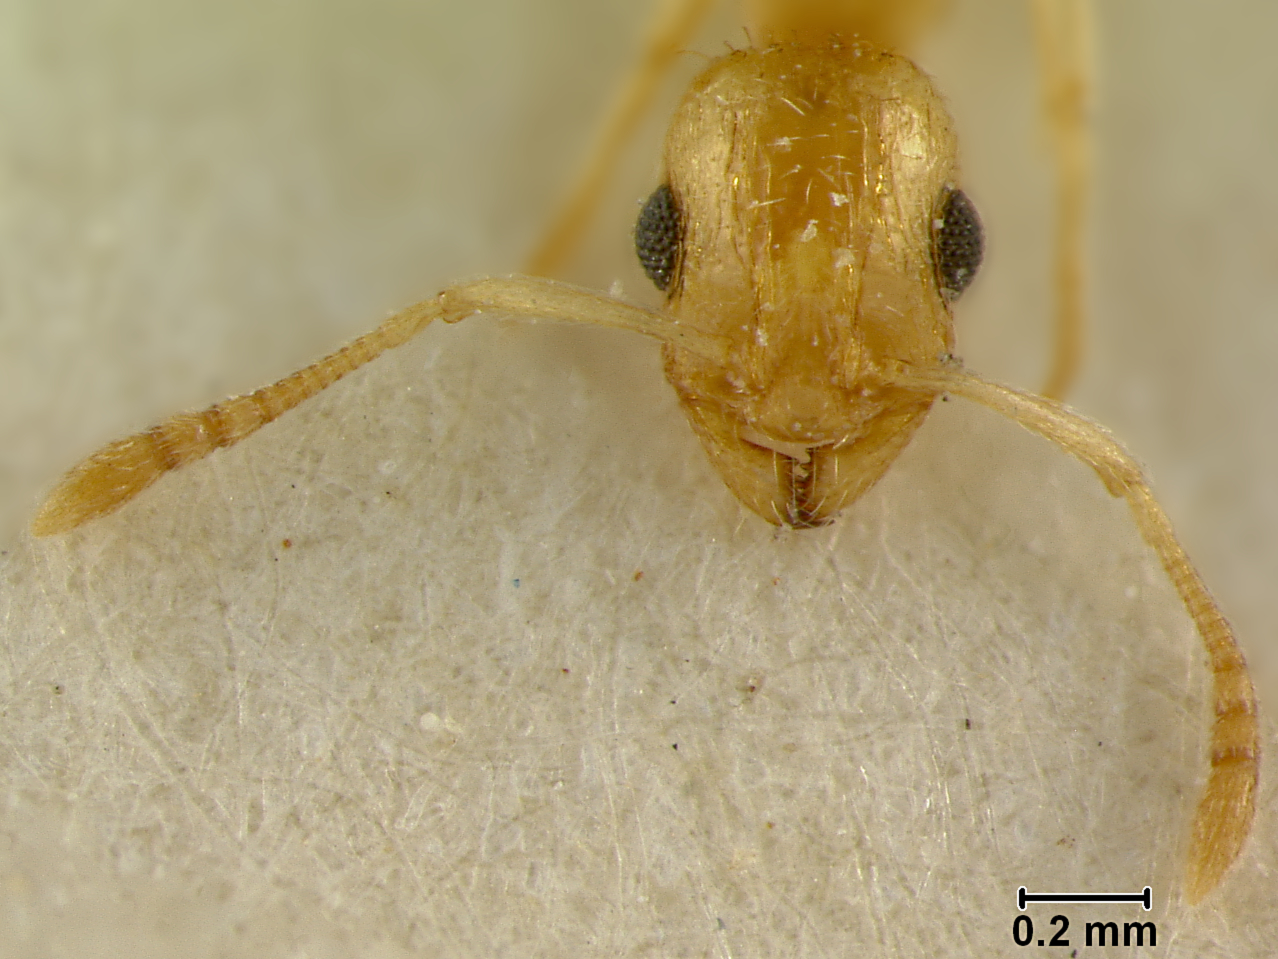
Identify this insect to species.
Leptothorax finzii
